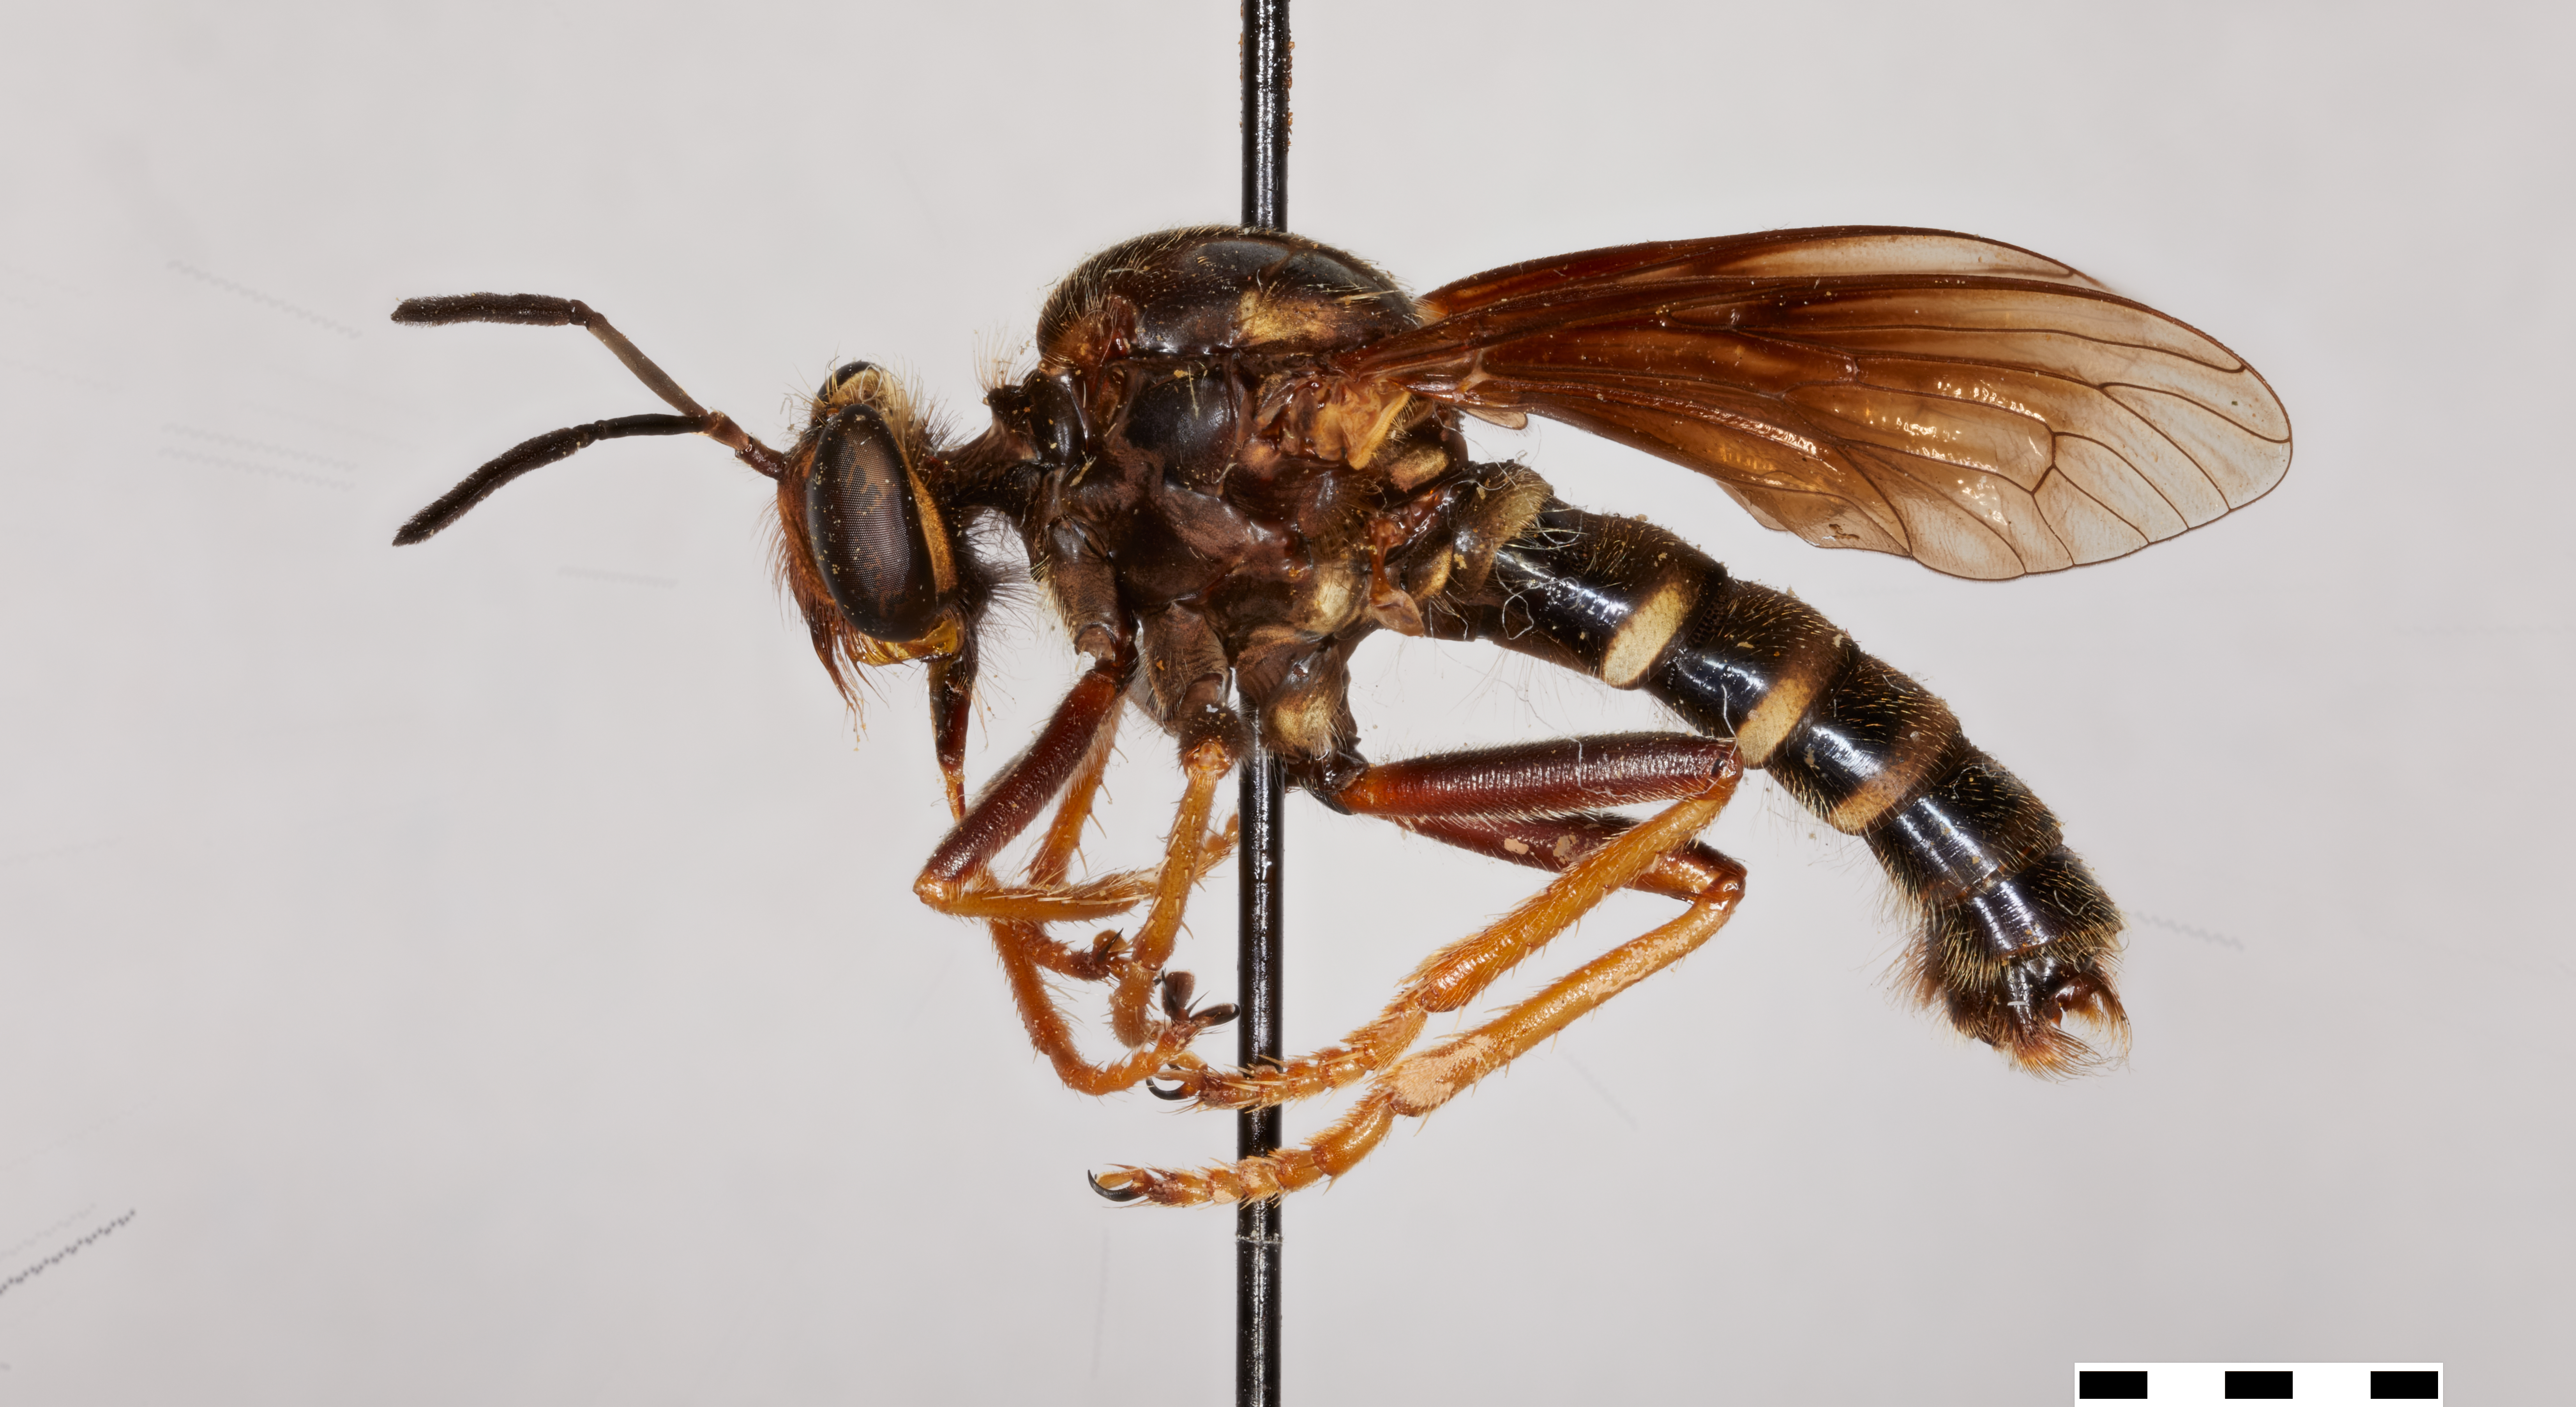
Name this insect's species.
Ceraturgus elizabethae
